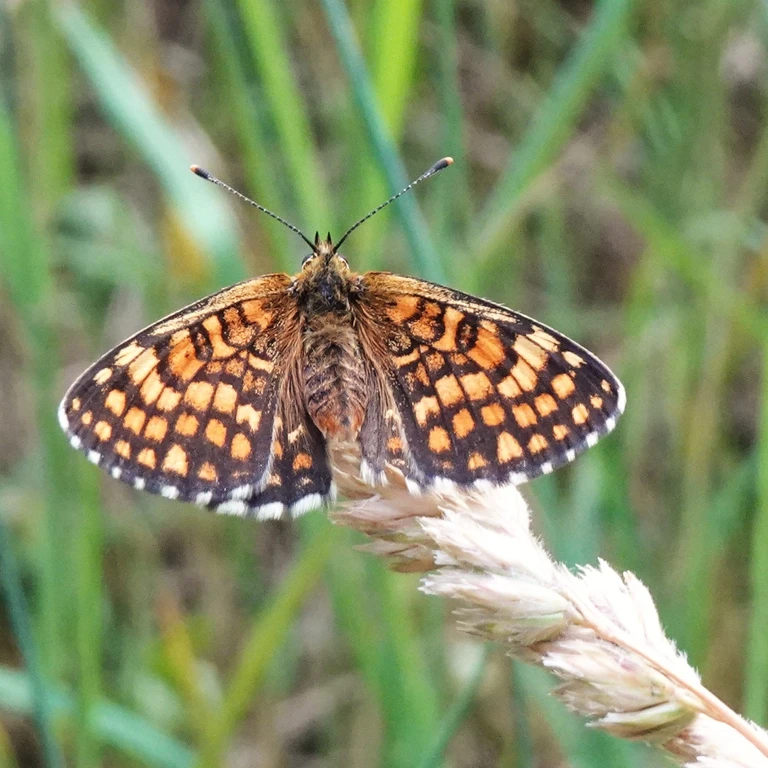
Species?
Melitaea athalia
